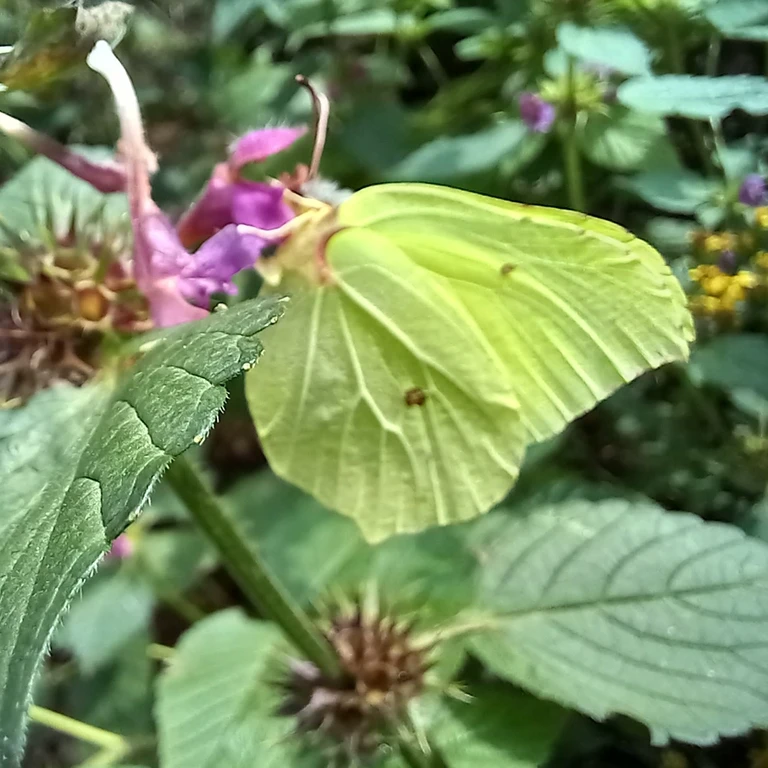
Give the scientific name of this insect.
Gonepteryx rhamni
